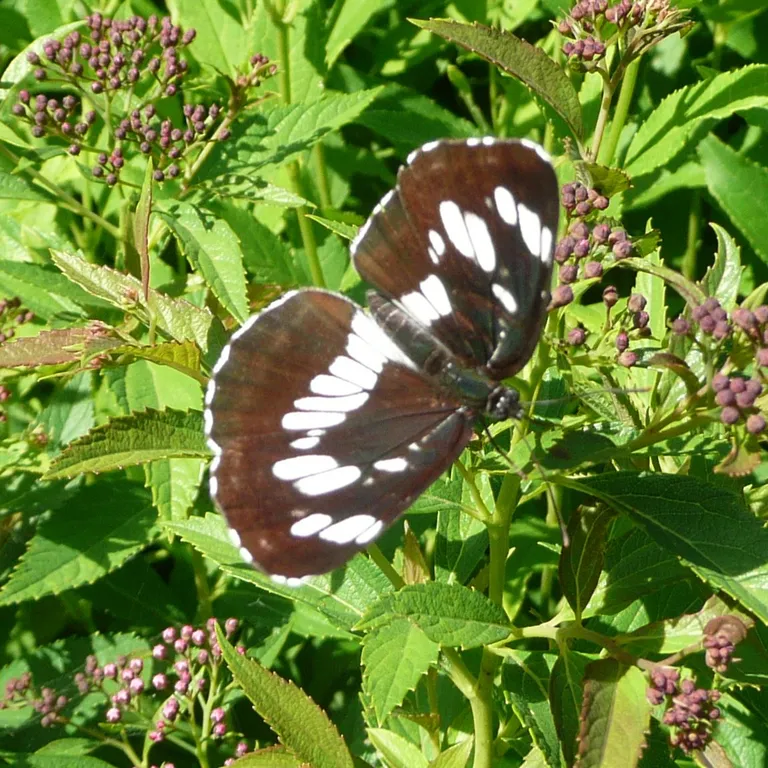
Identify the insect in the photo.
Neptis rivularis
